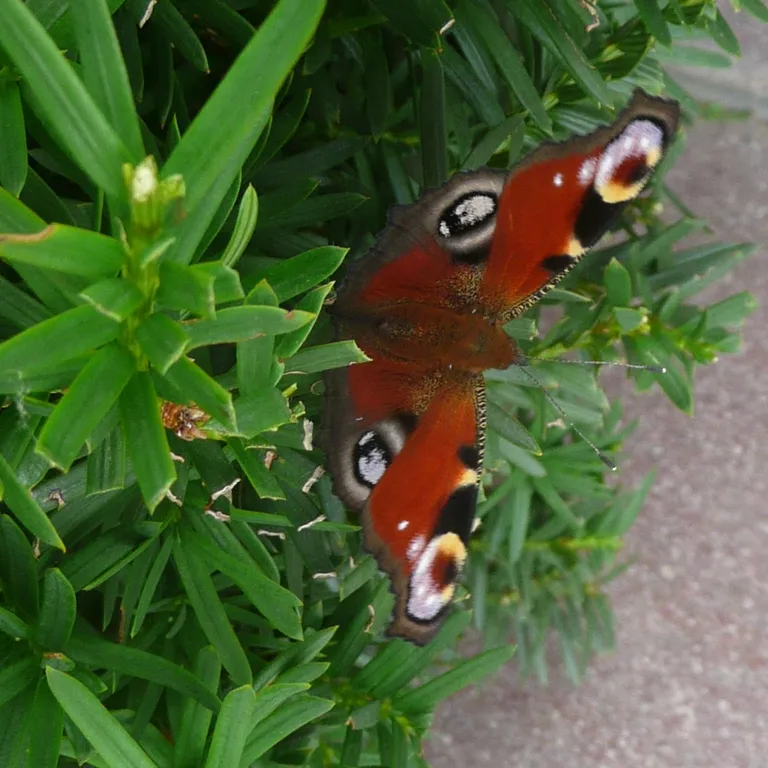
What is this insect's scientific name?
Aglais io
